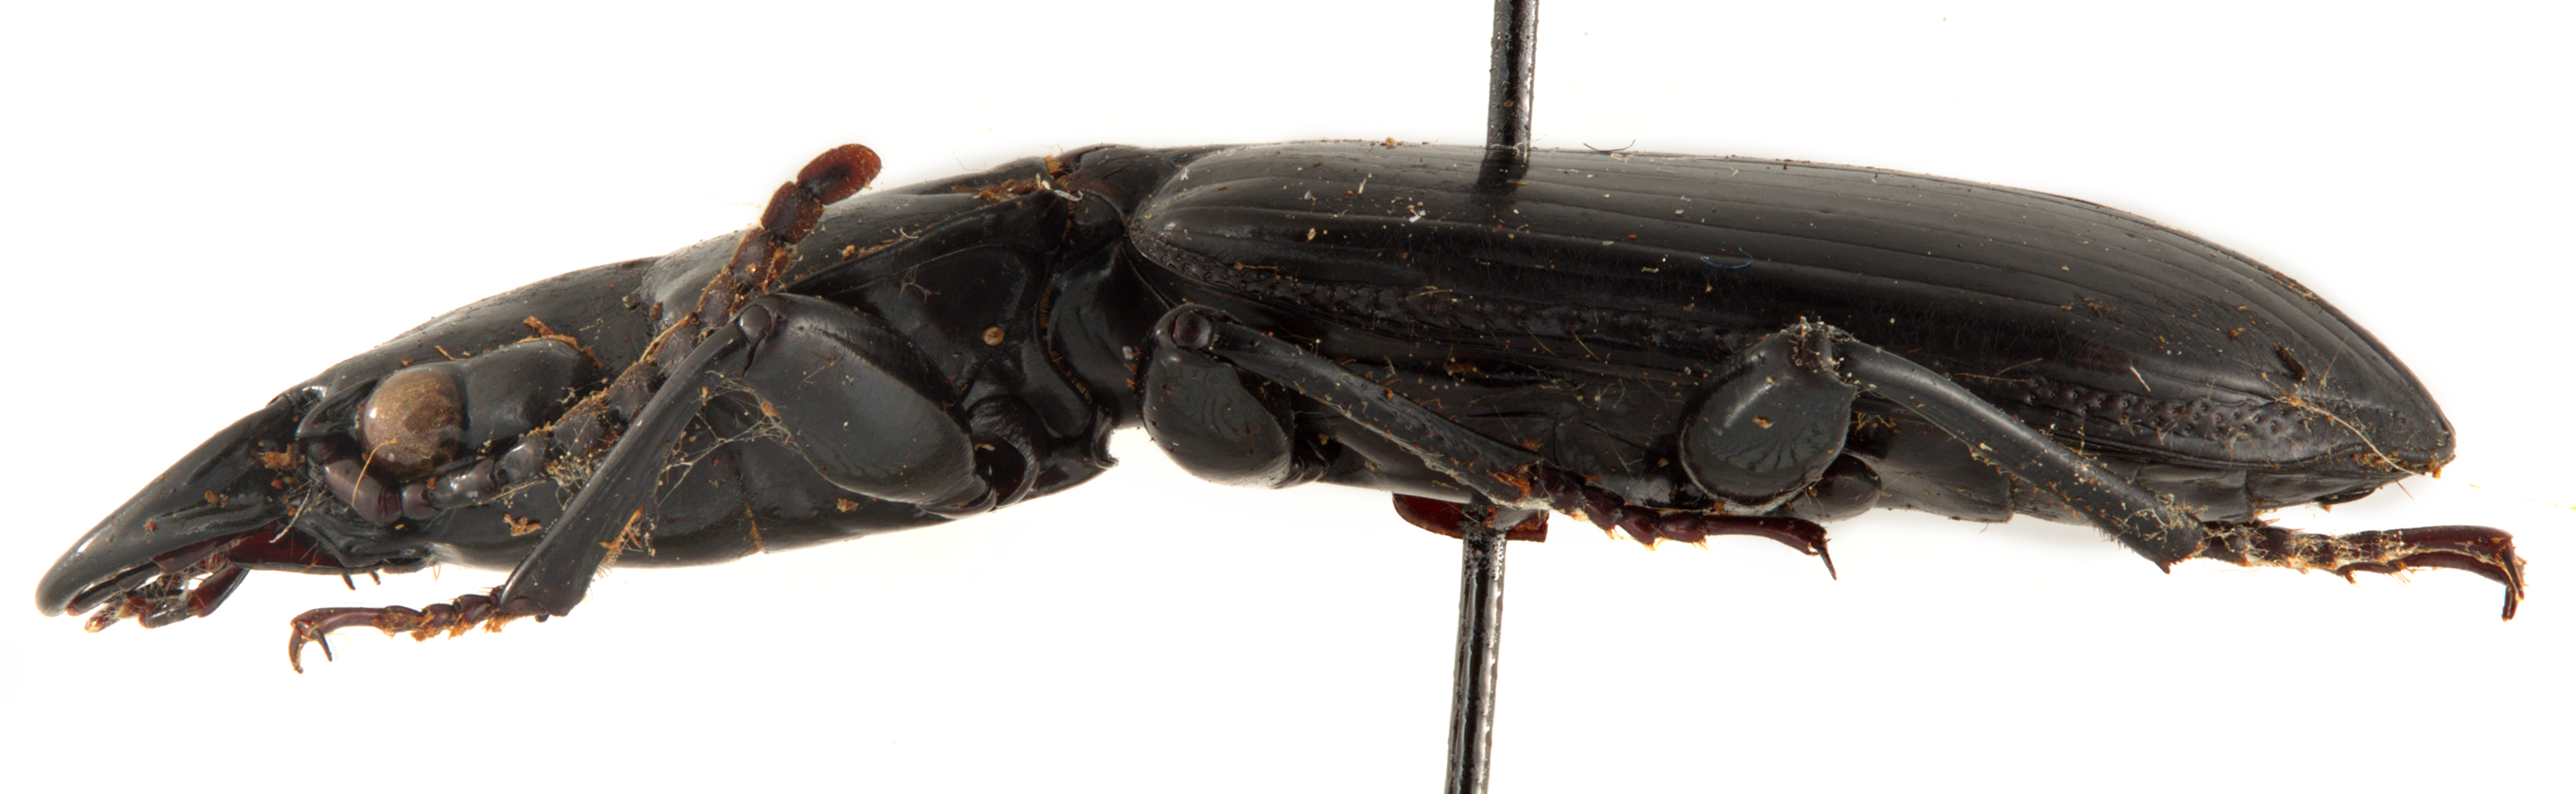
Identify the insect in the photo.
Platynodes westermanni
